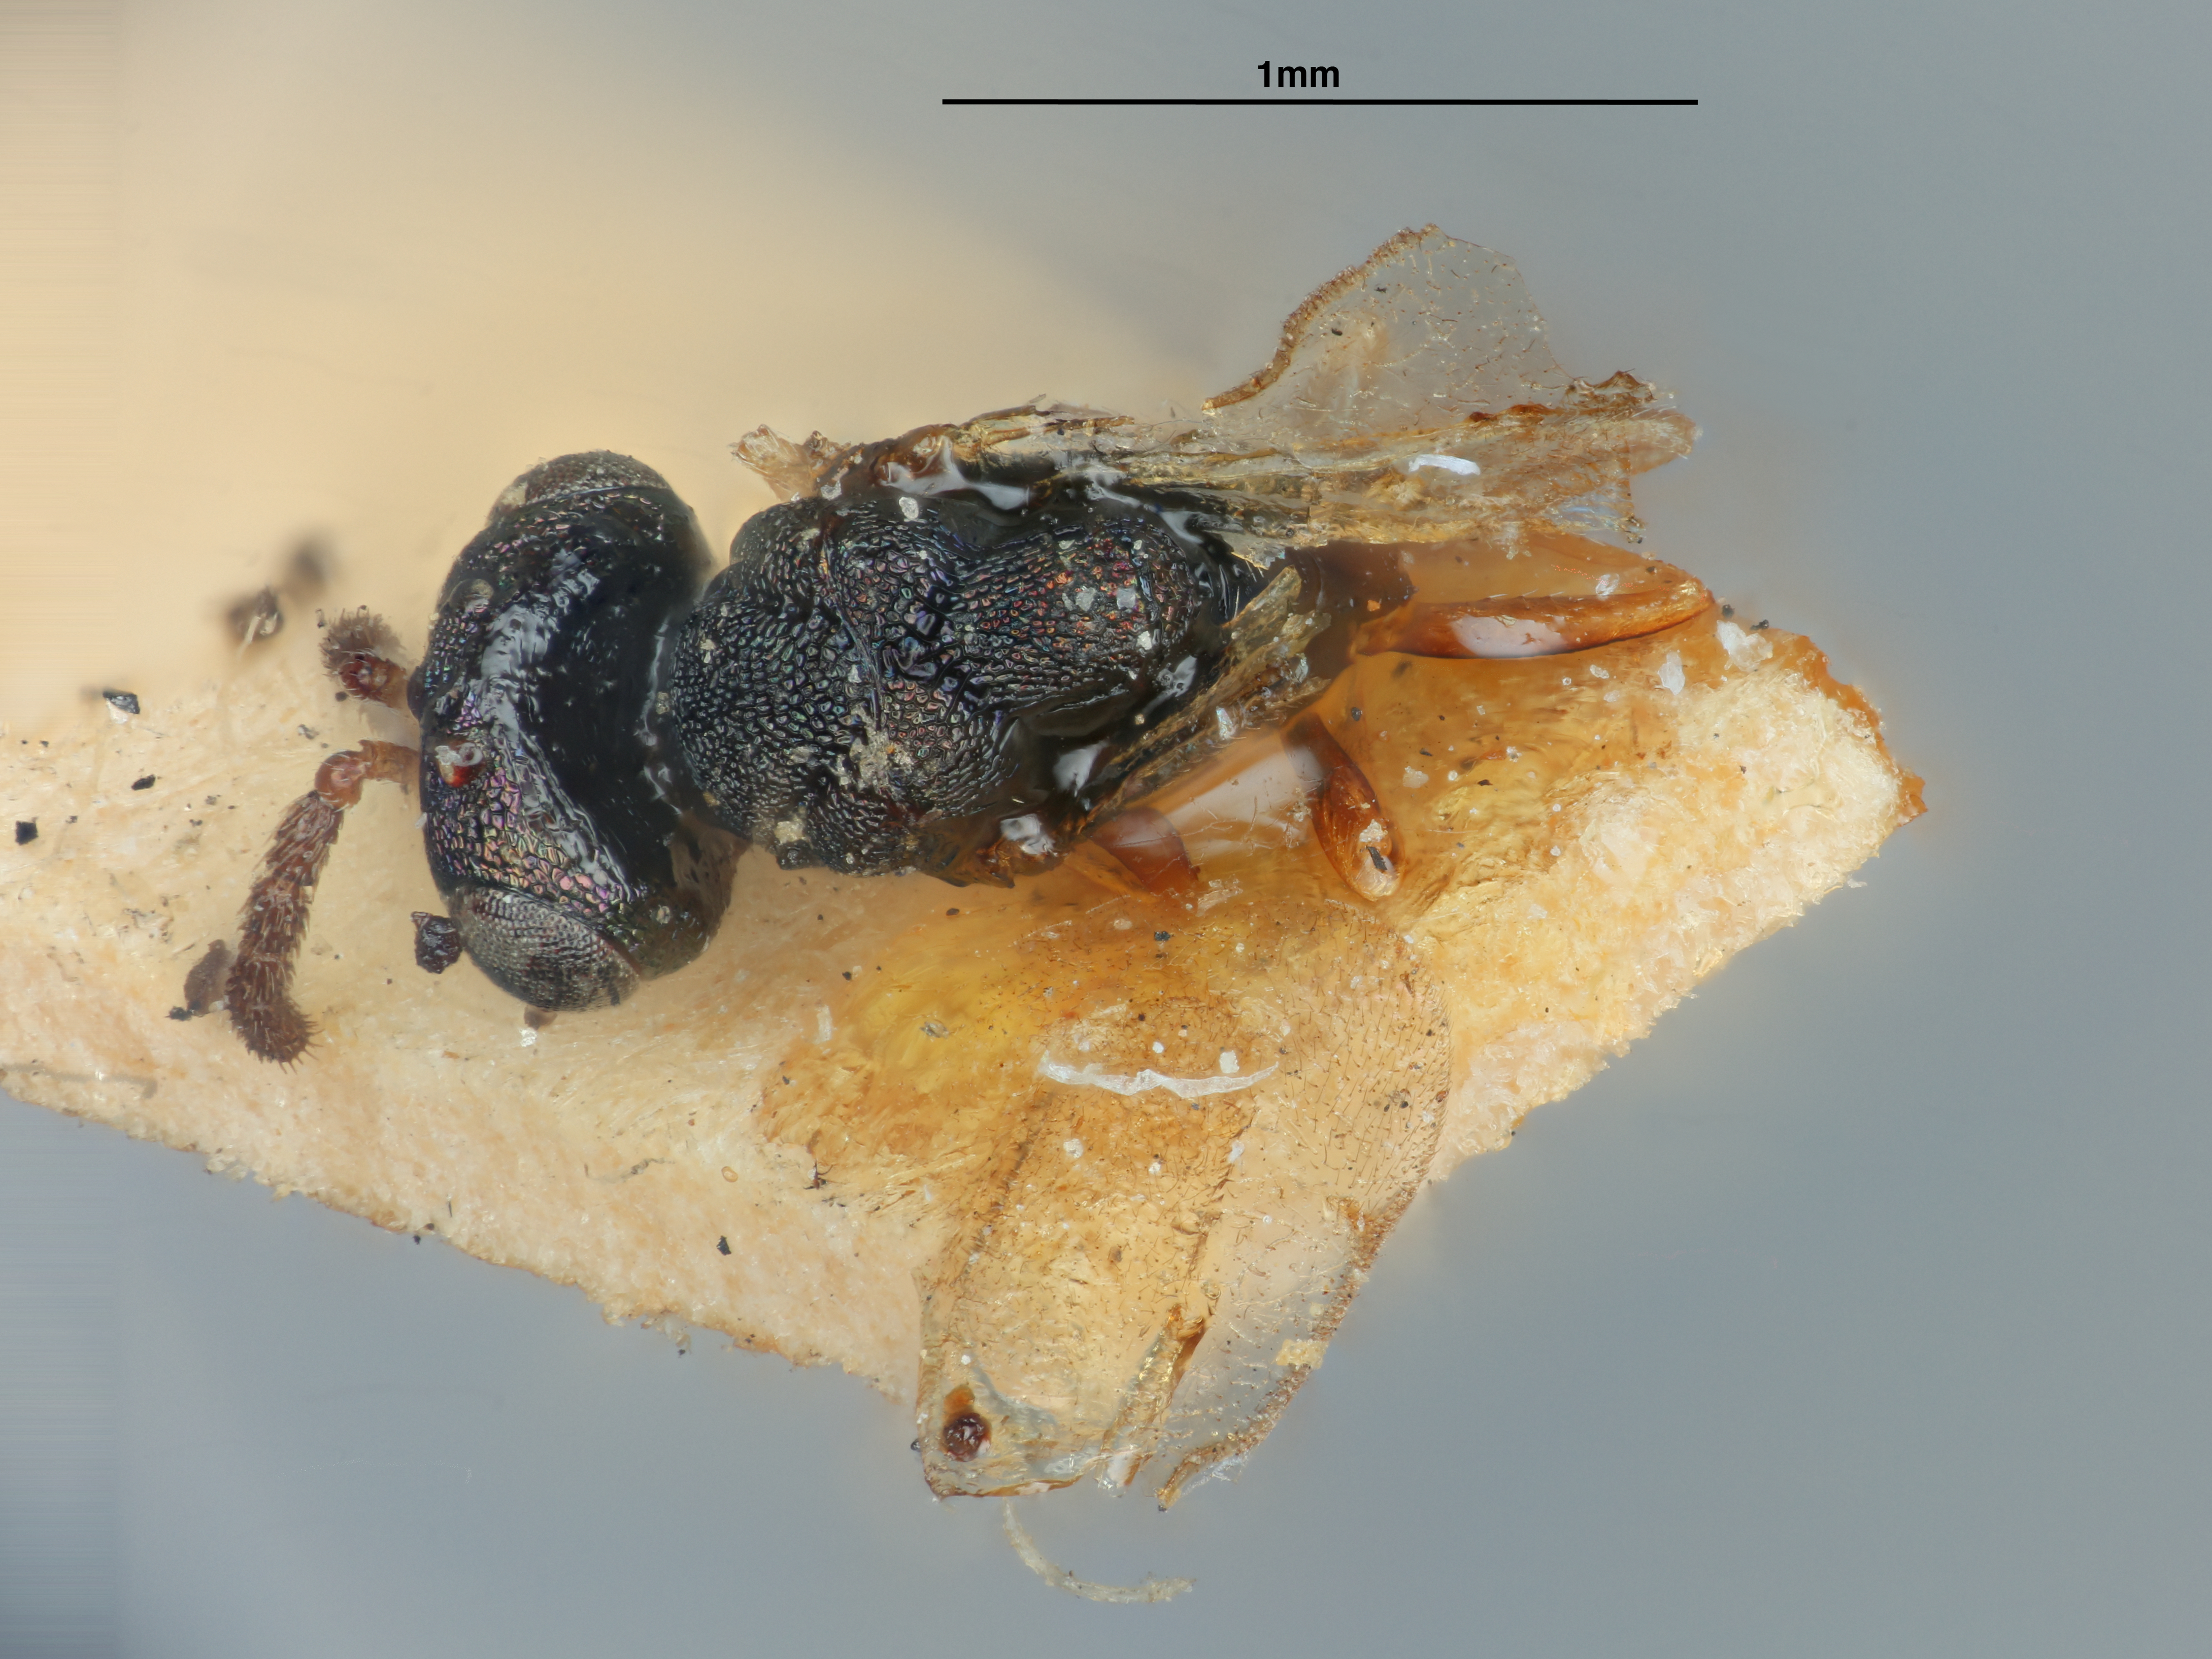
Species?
Orasema minuta
